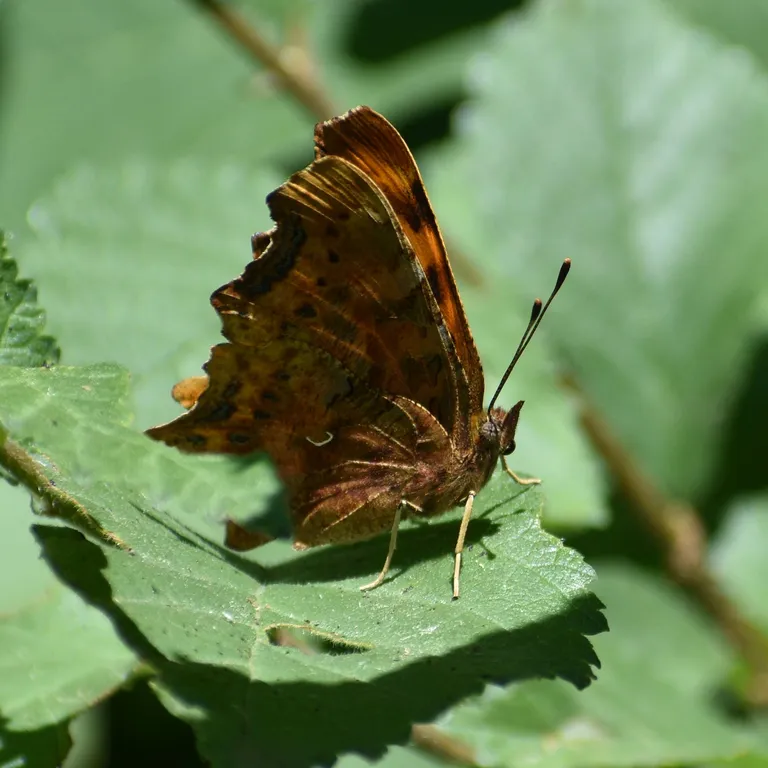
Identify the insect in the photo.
Polygonia c-album
